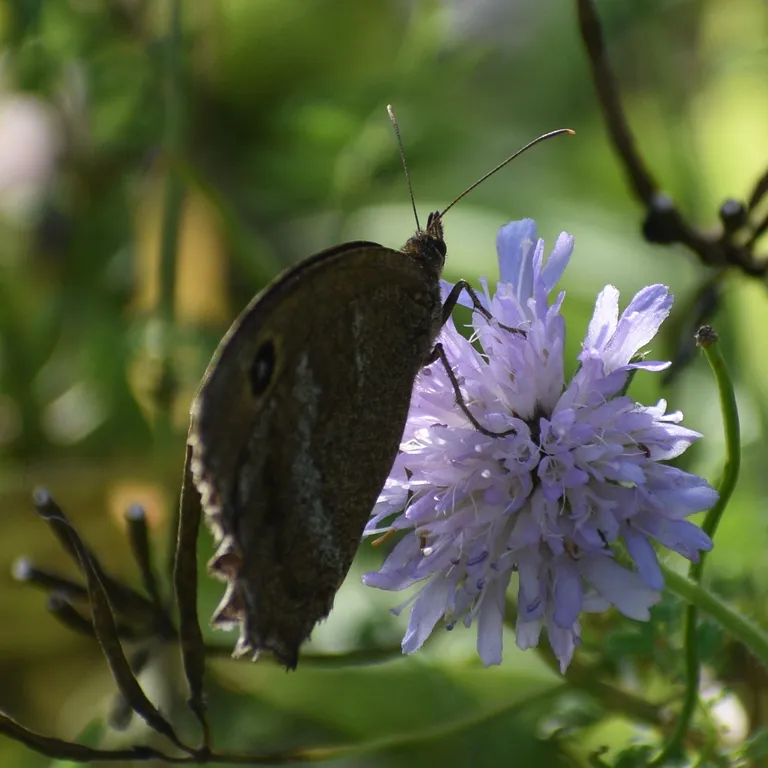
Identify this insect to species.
Minois dryas
